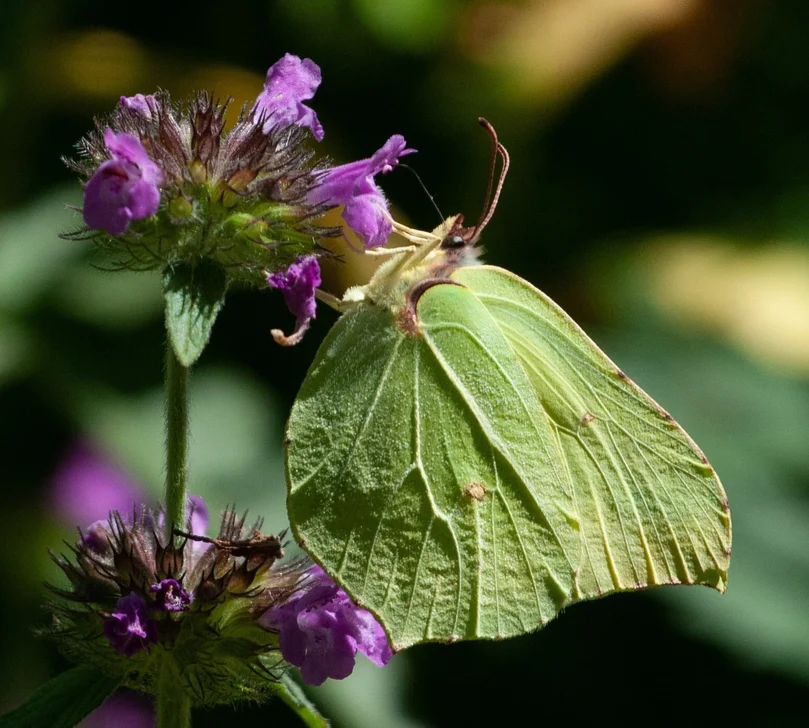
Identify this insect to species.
Gonepteryx rhamni
